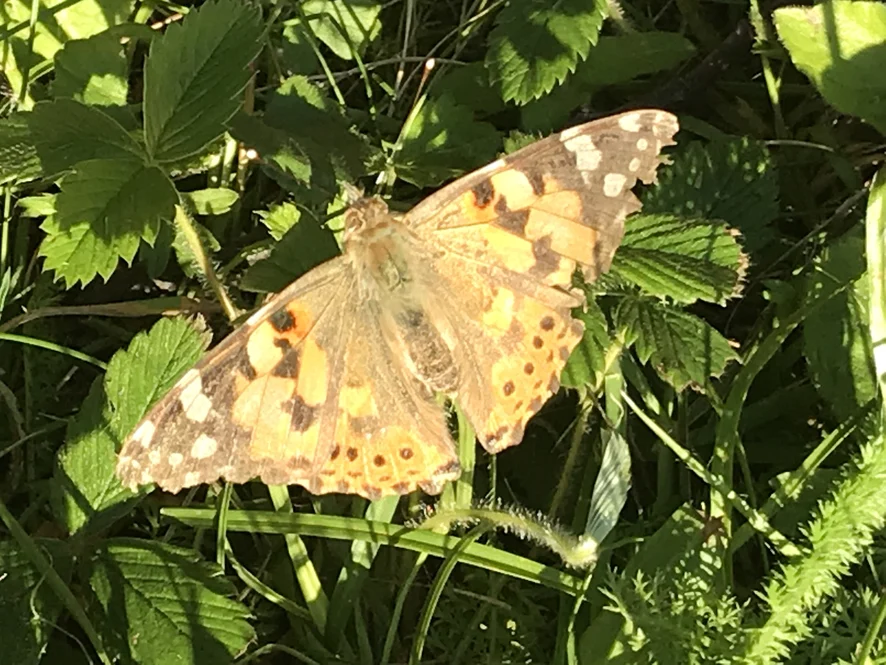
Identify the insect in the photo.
Vanessa cardui
